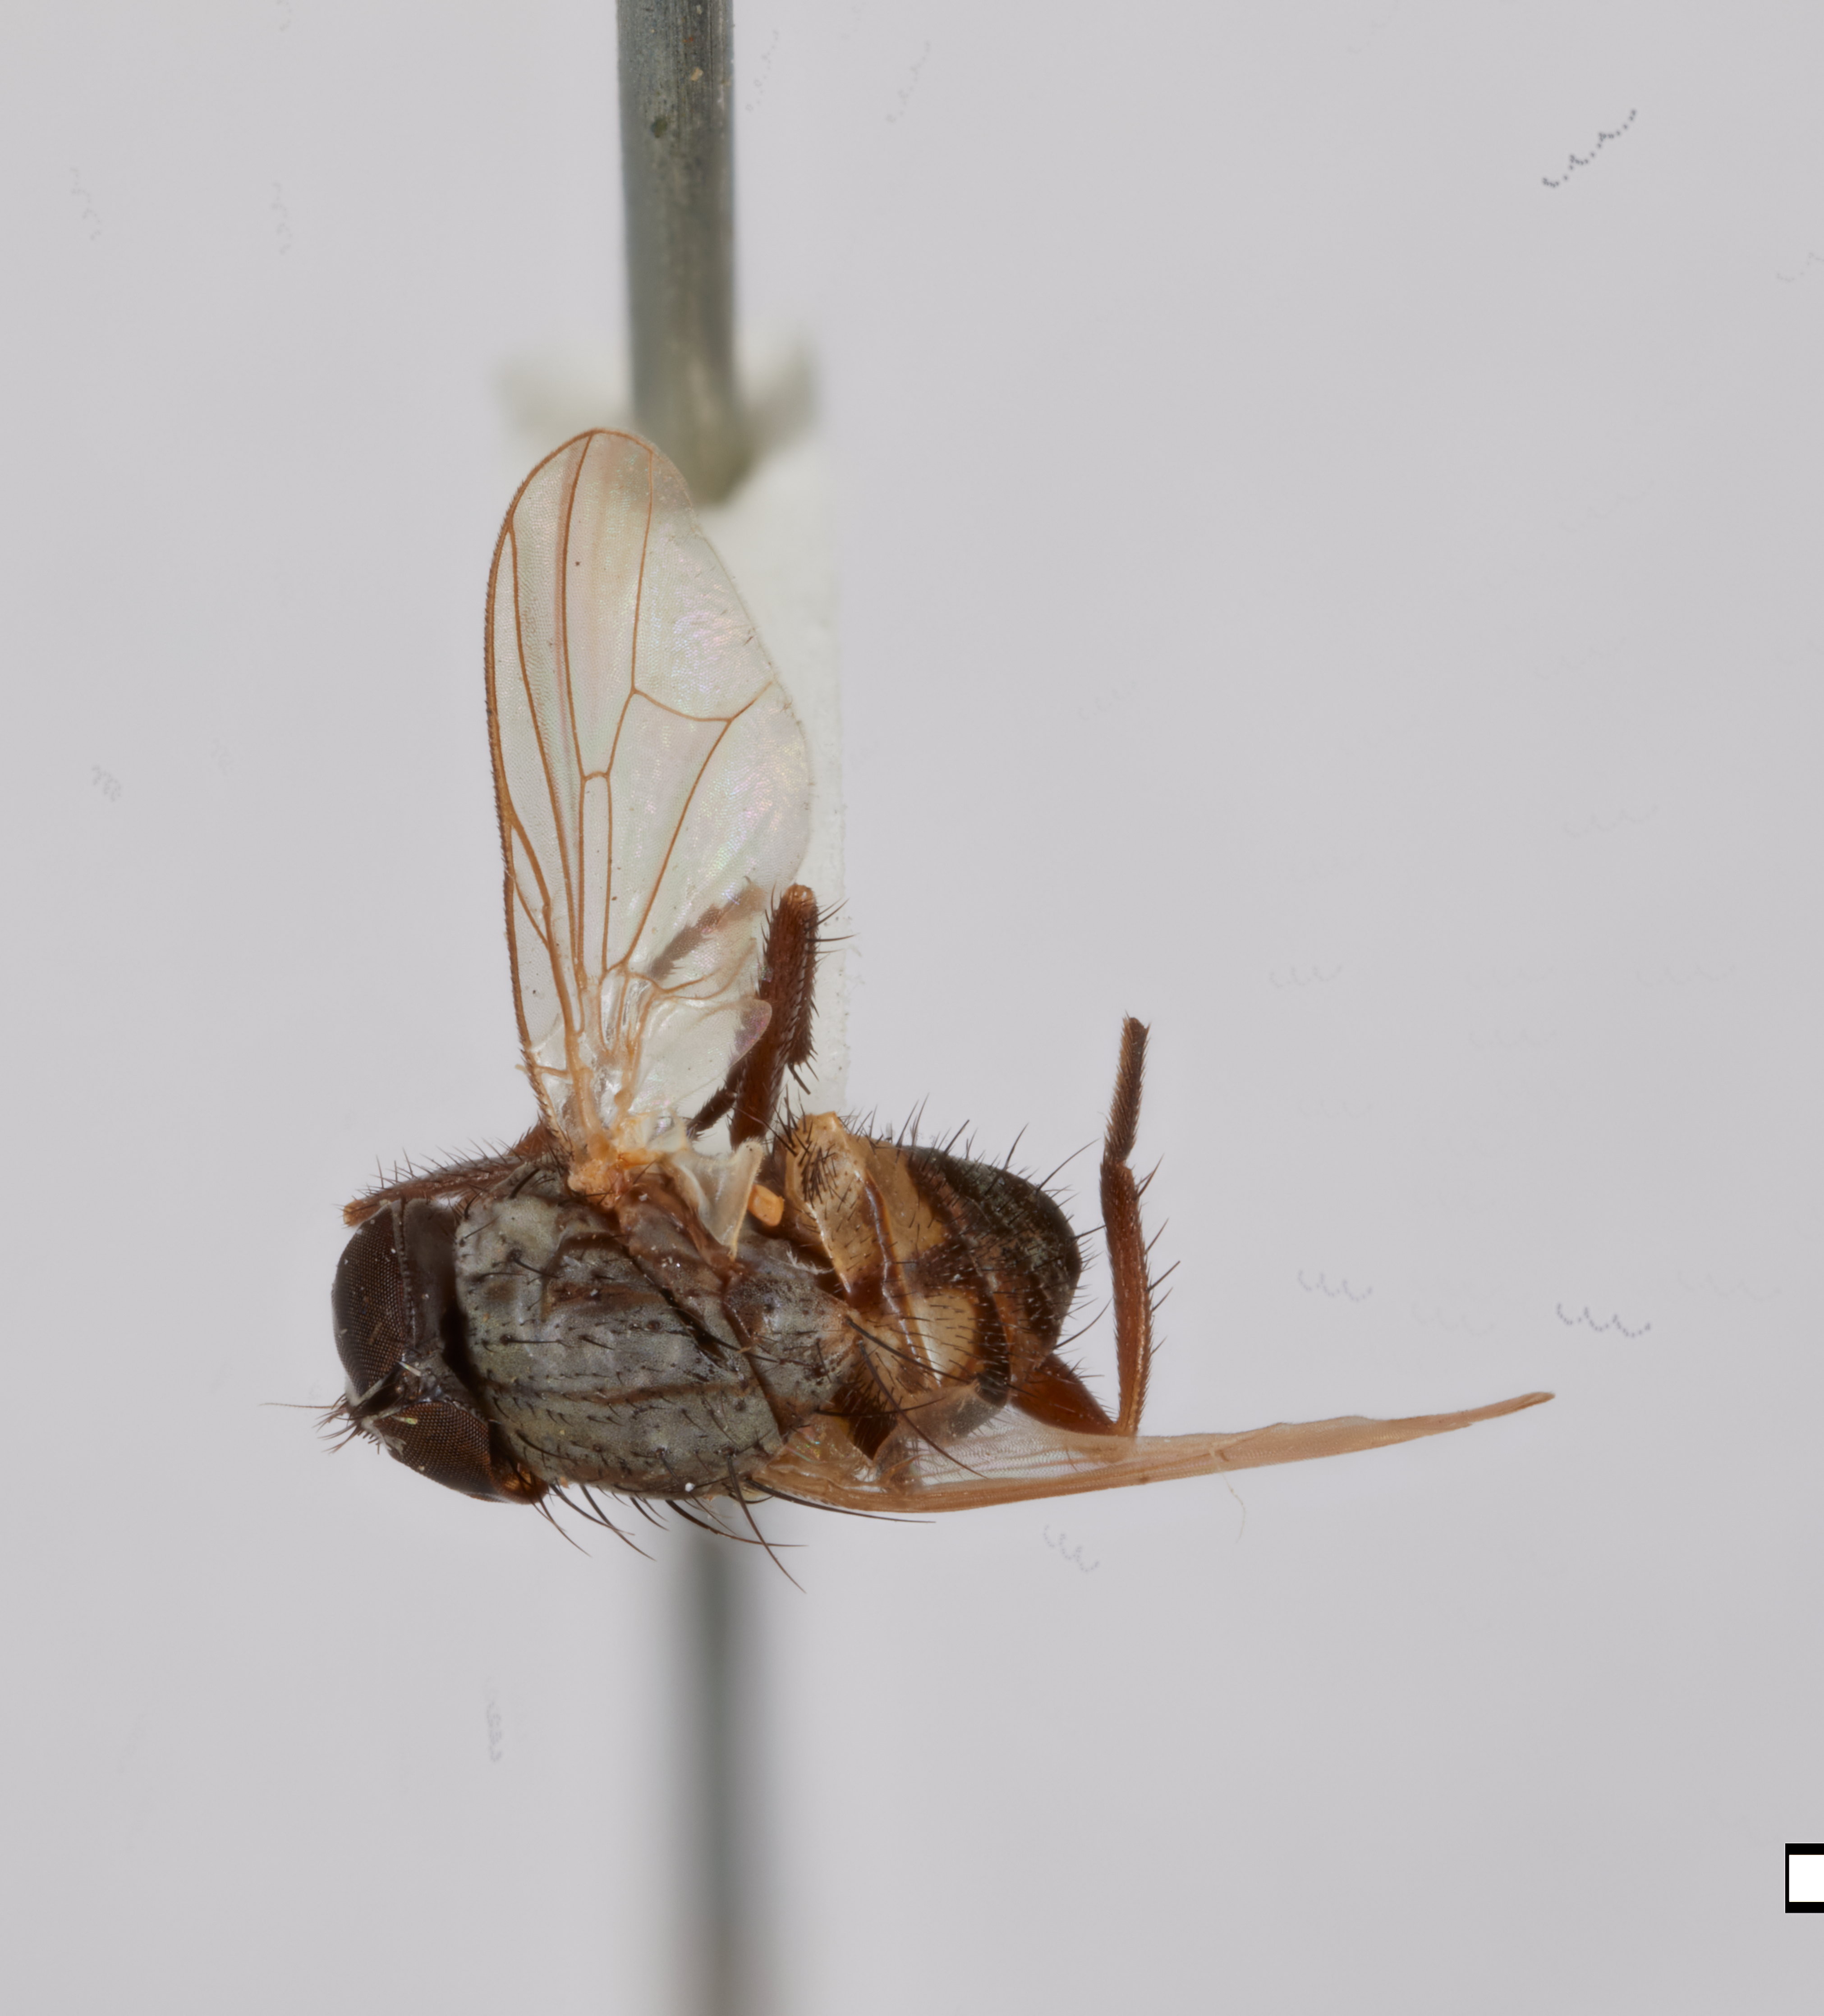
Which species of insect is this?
Fannia vittata
